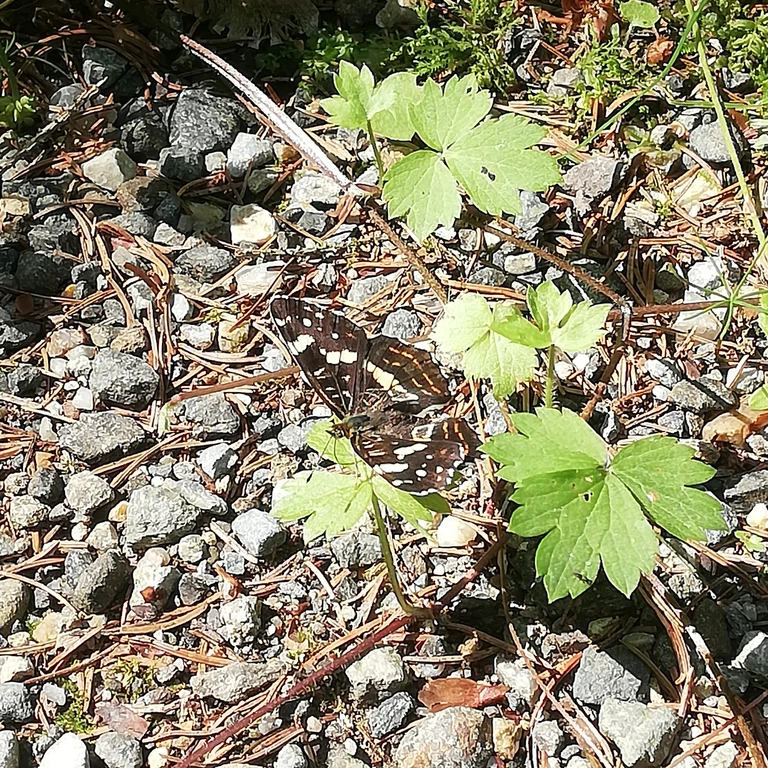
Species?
Araschnia levana
